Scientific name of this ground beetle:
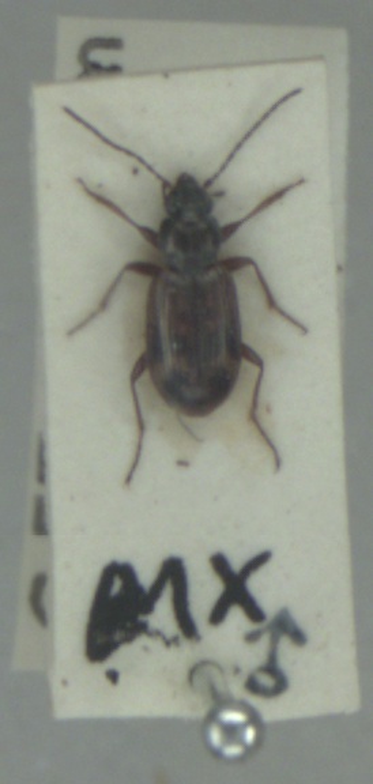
Bembidion dentellum
